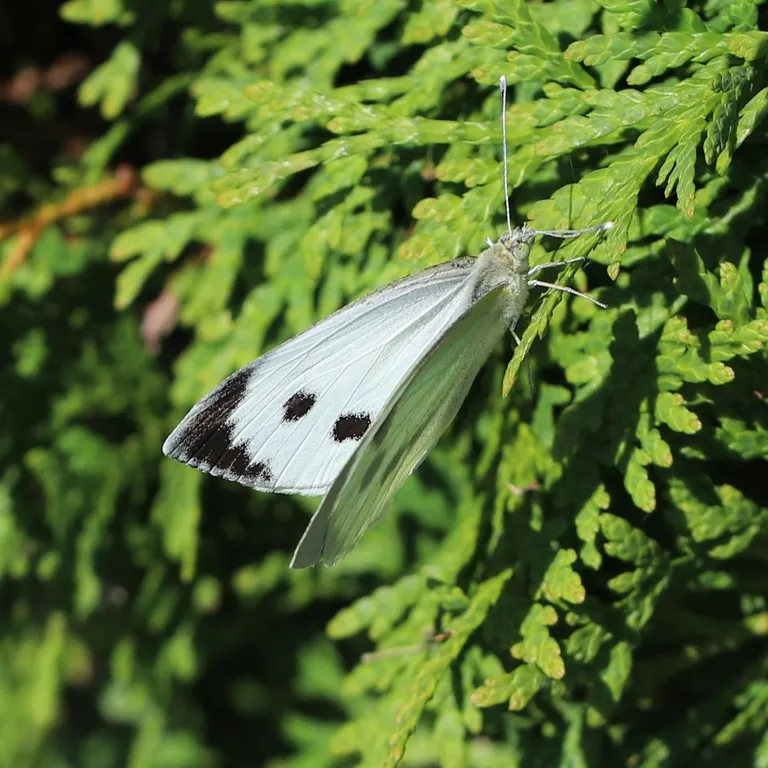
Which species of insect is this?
Pieris brassicae
